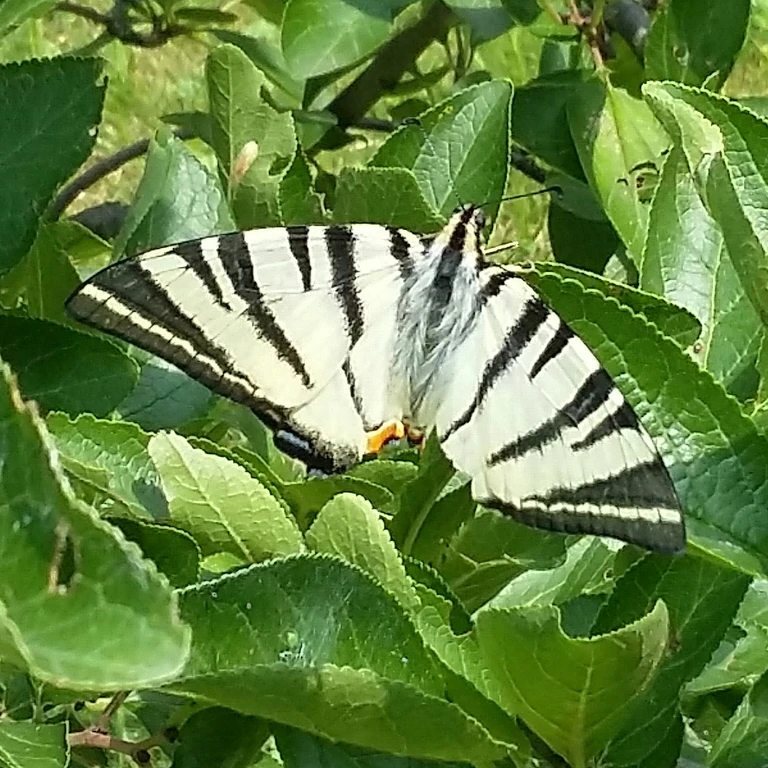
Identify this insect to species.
Iphiclides podalirius
